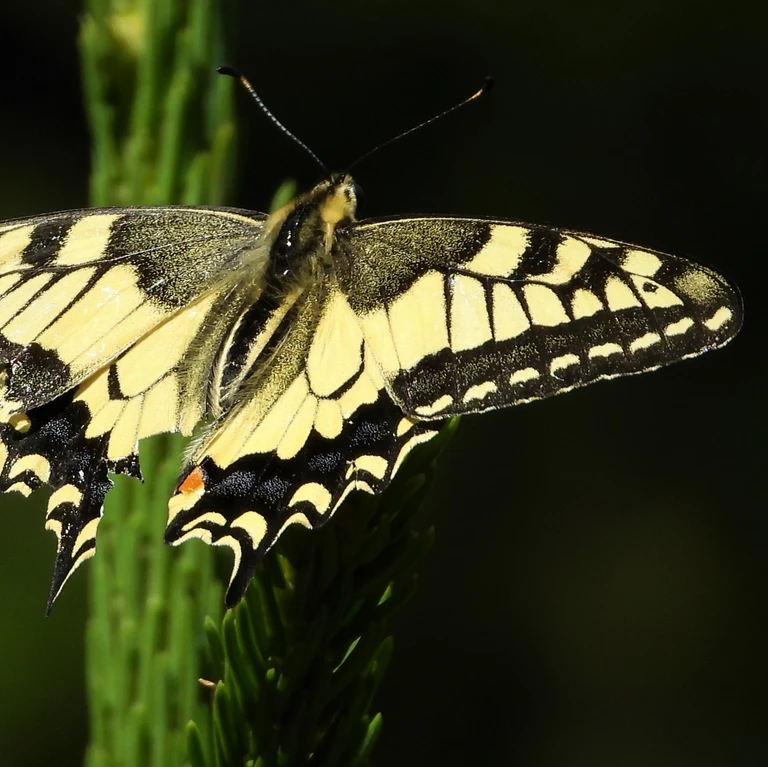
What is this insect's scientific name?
Papilio machaon
